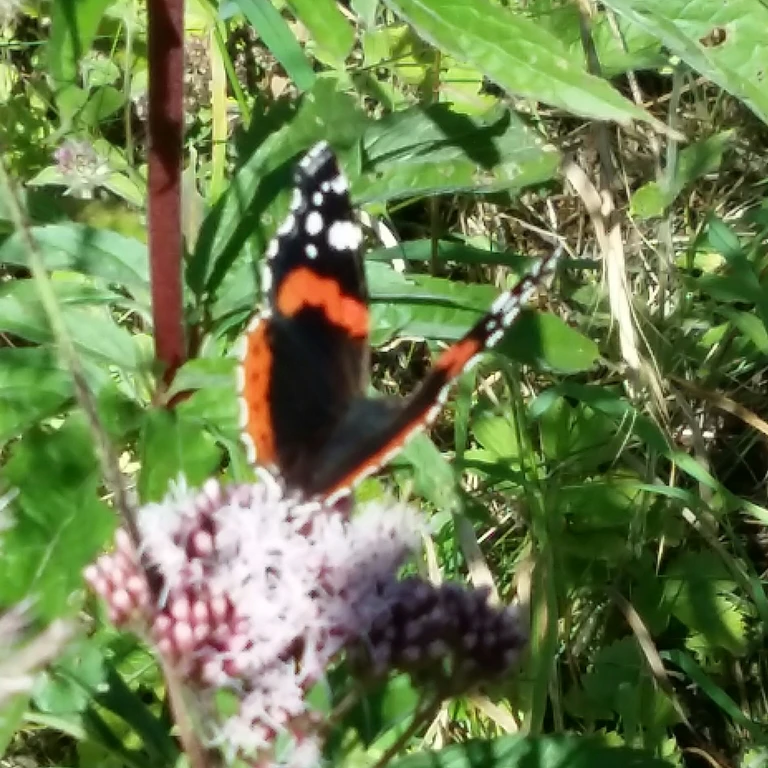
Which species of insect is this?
Vanessa atalanta
